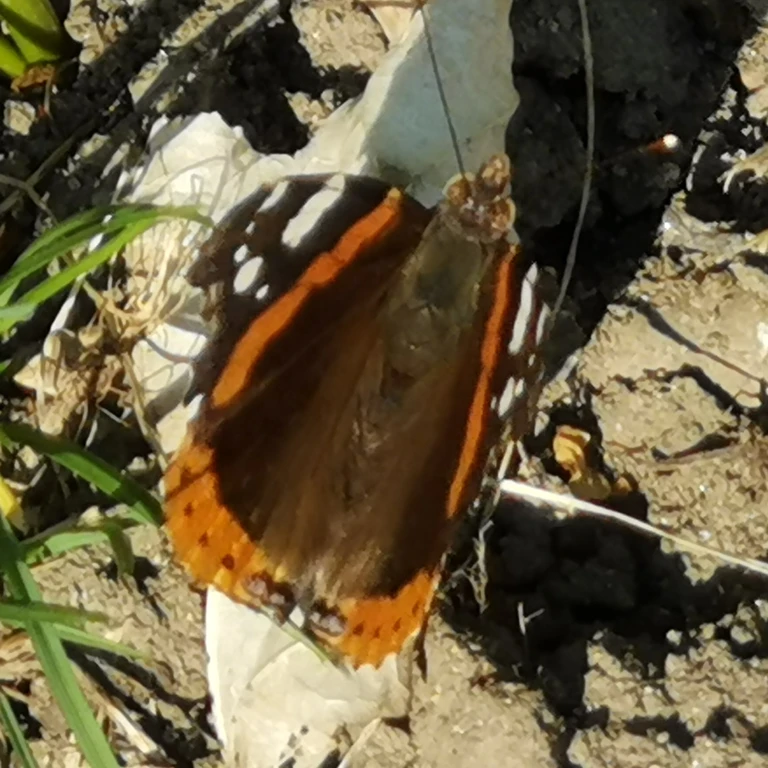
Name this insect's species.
Vanessa atalanta
